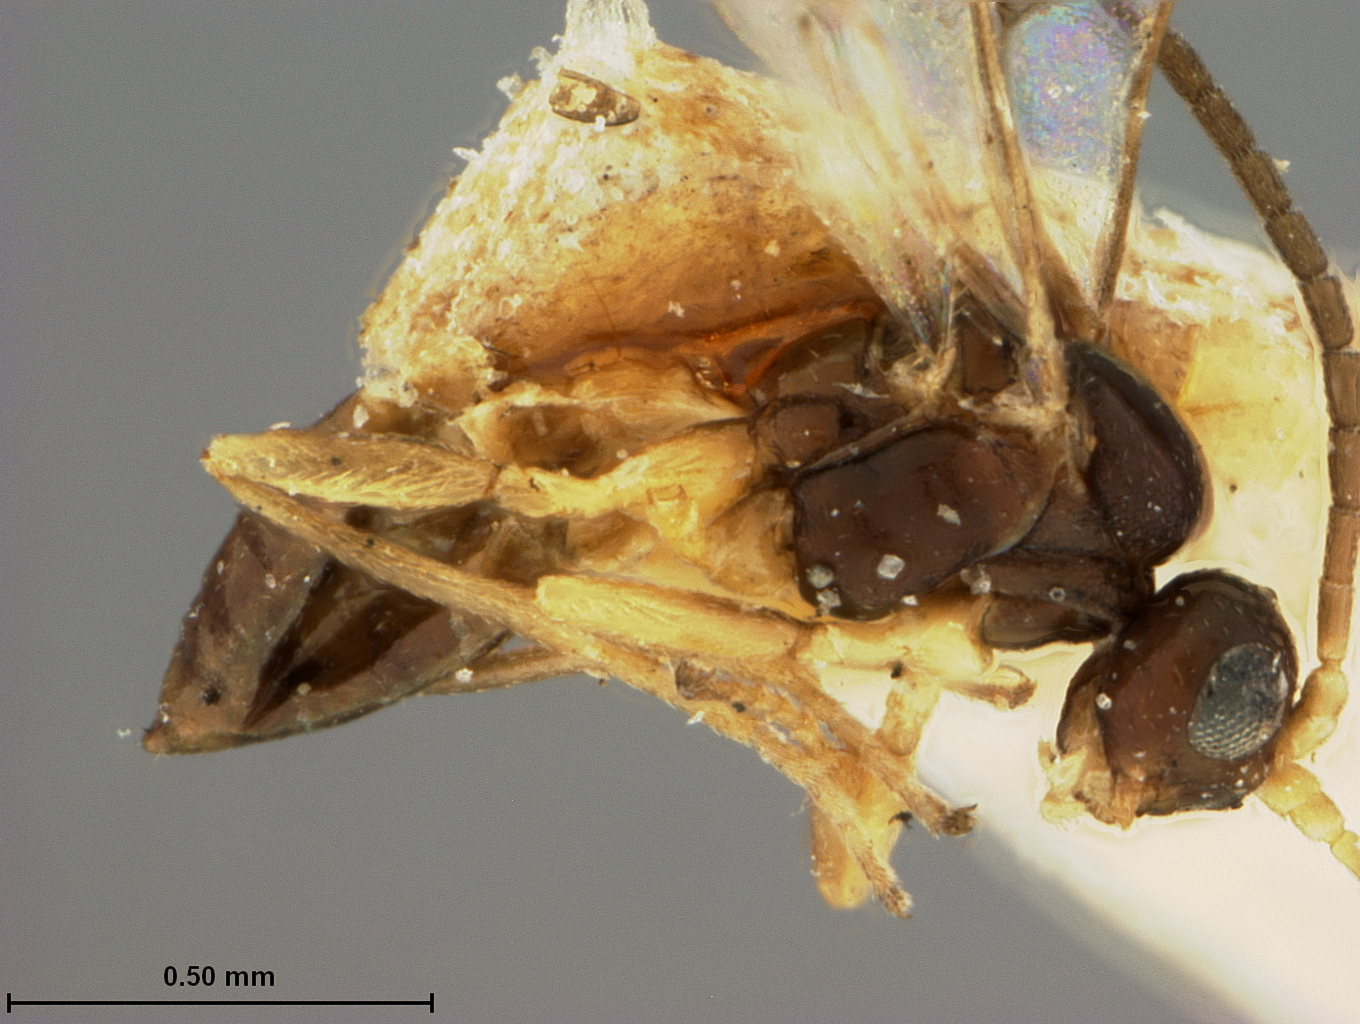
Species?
Lipolexis fuscuicornis
